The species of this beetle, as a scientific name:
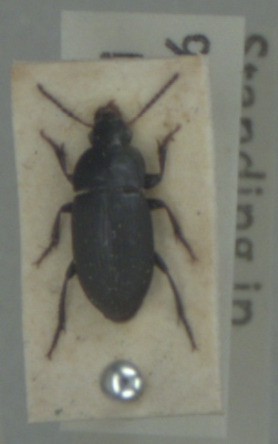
Harpalus anxius
